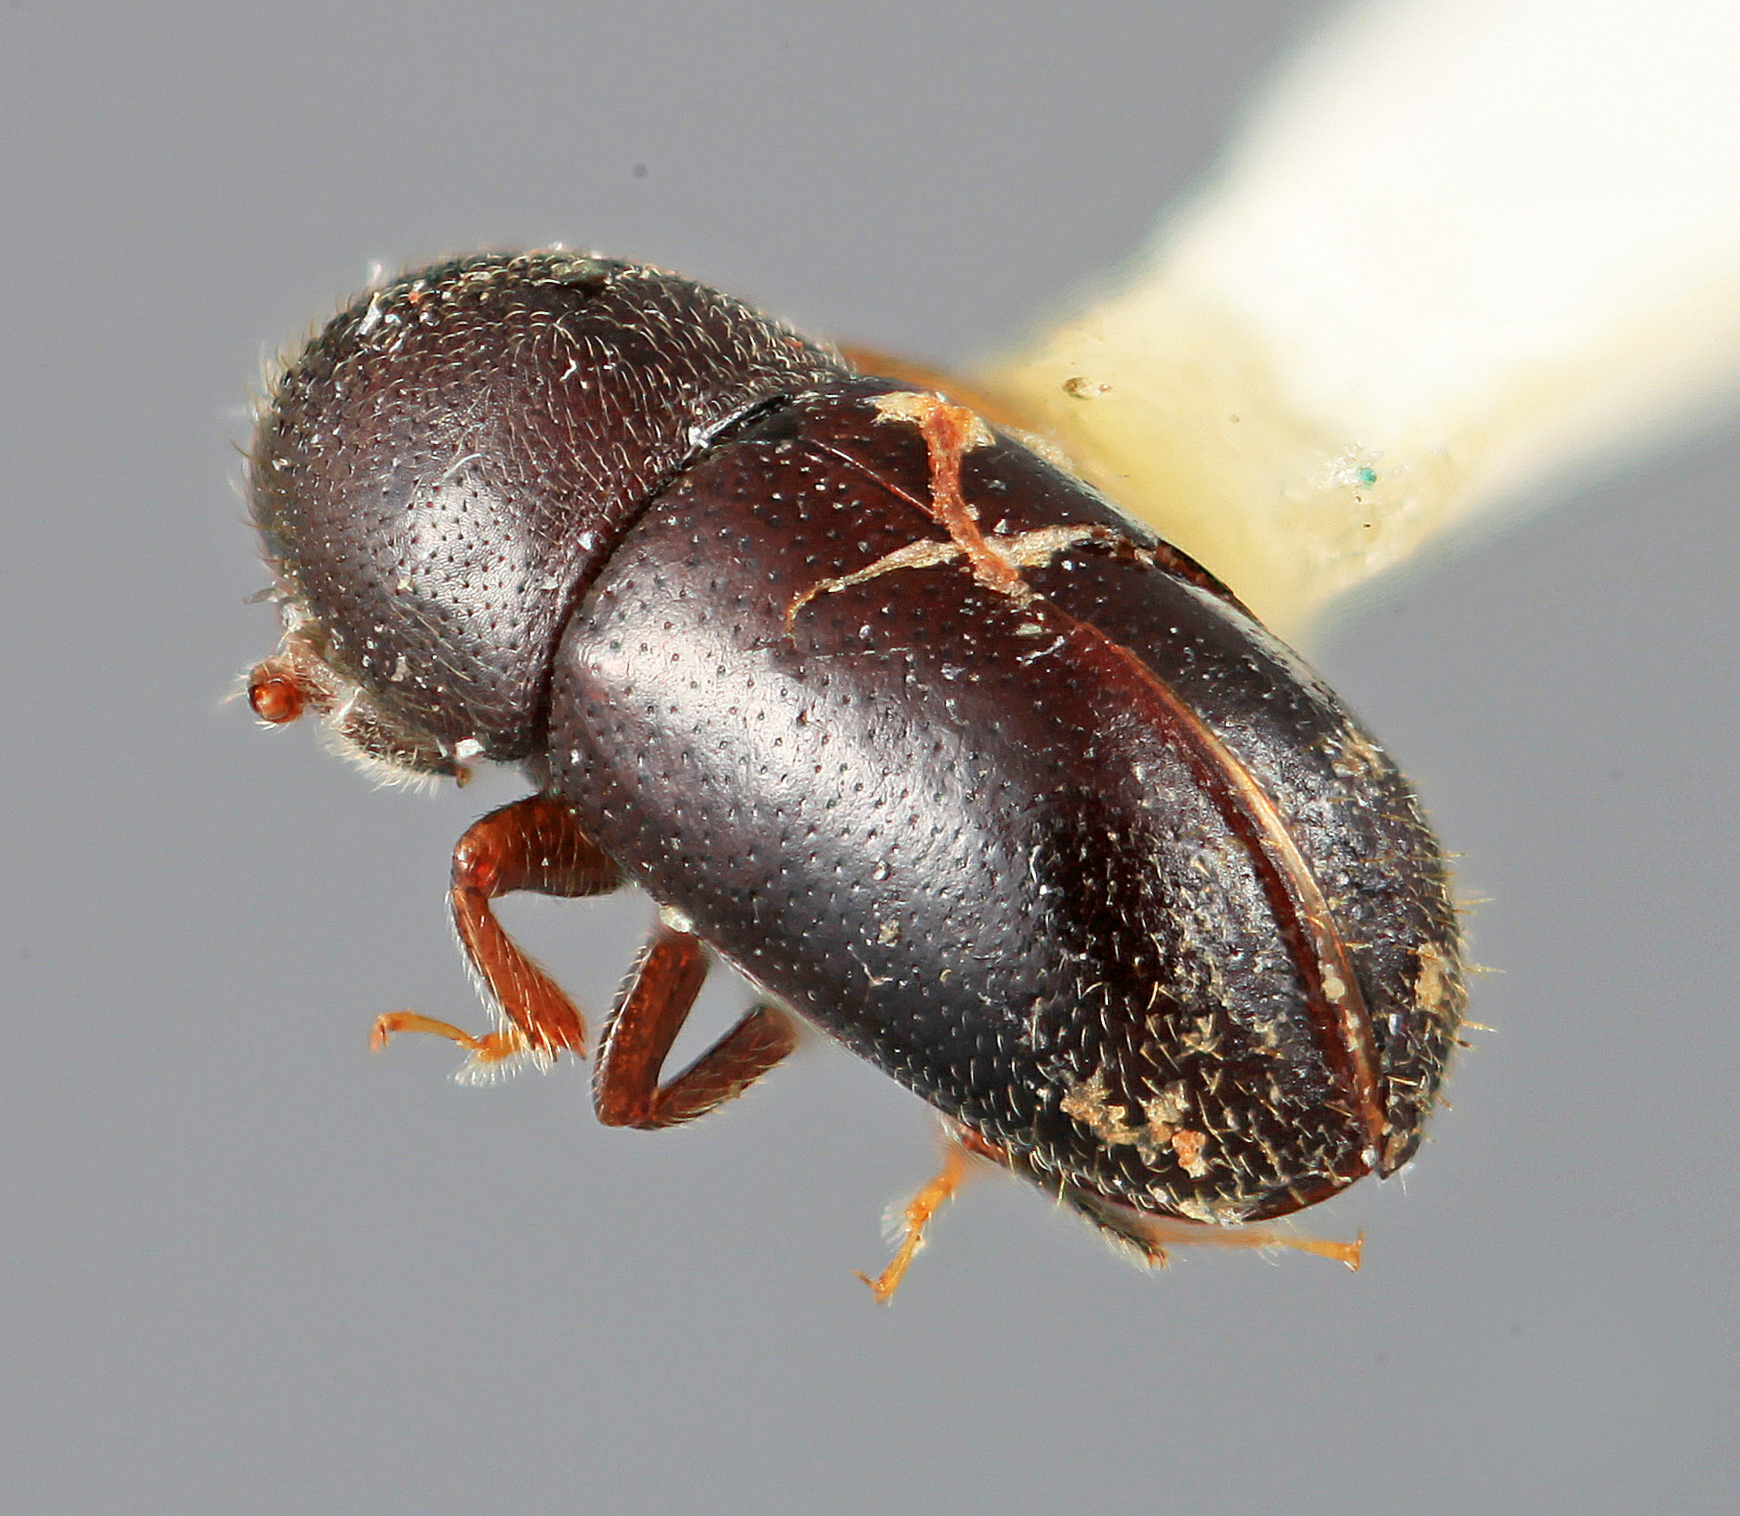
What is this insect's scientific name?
Corthycyclon caliginis
